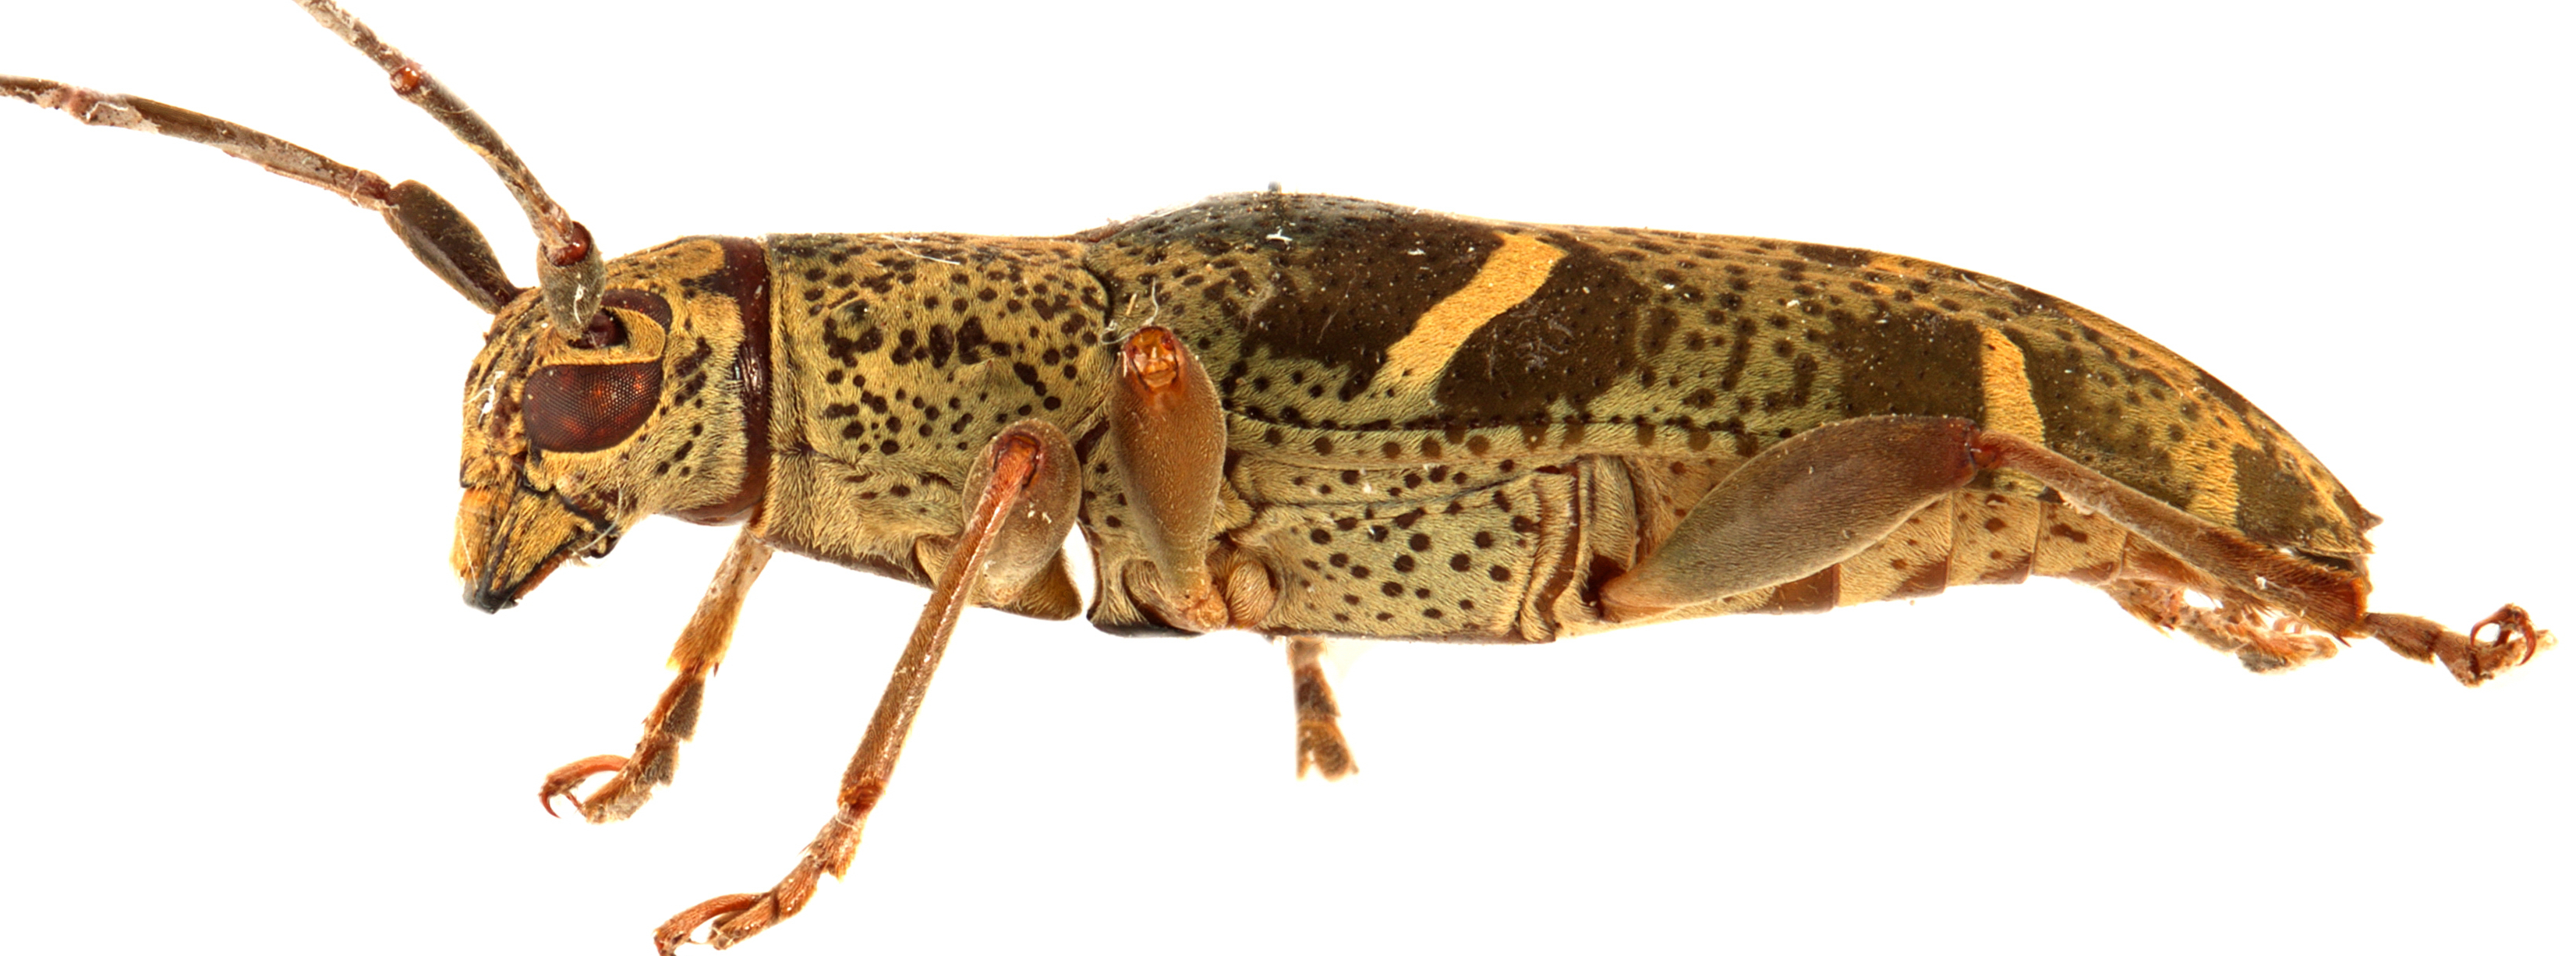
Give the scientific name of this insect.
Tmesisternus dissimilis
